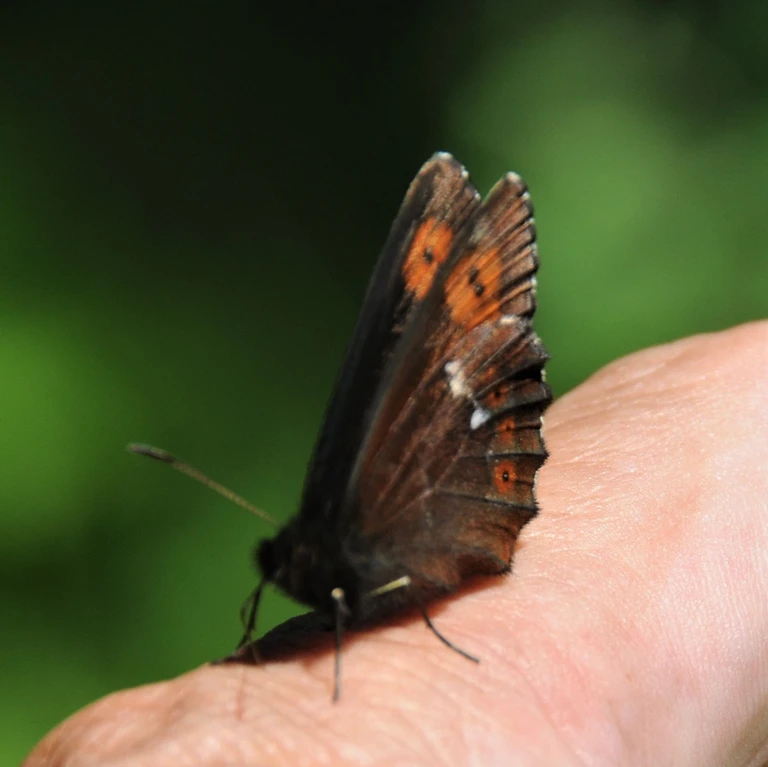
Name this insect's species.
Erebia ligea
